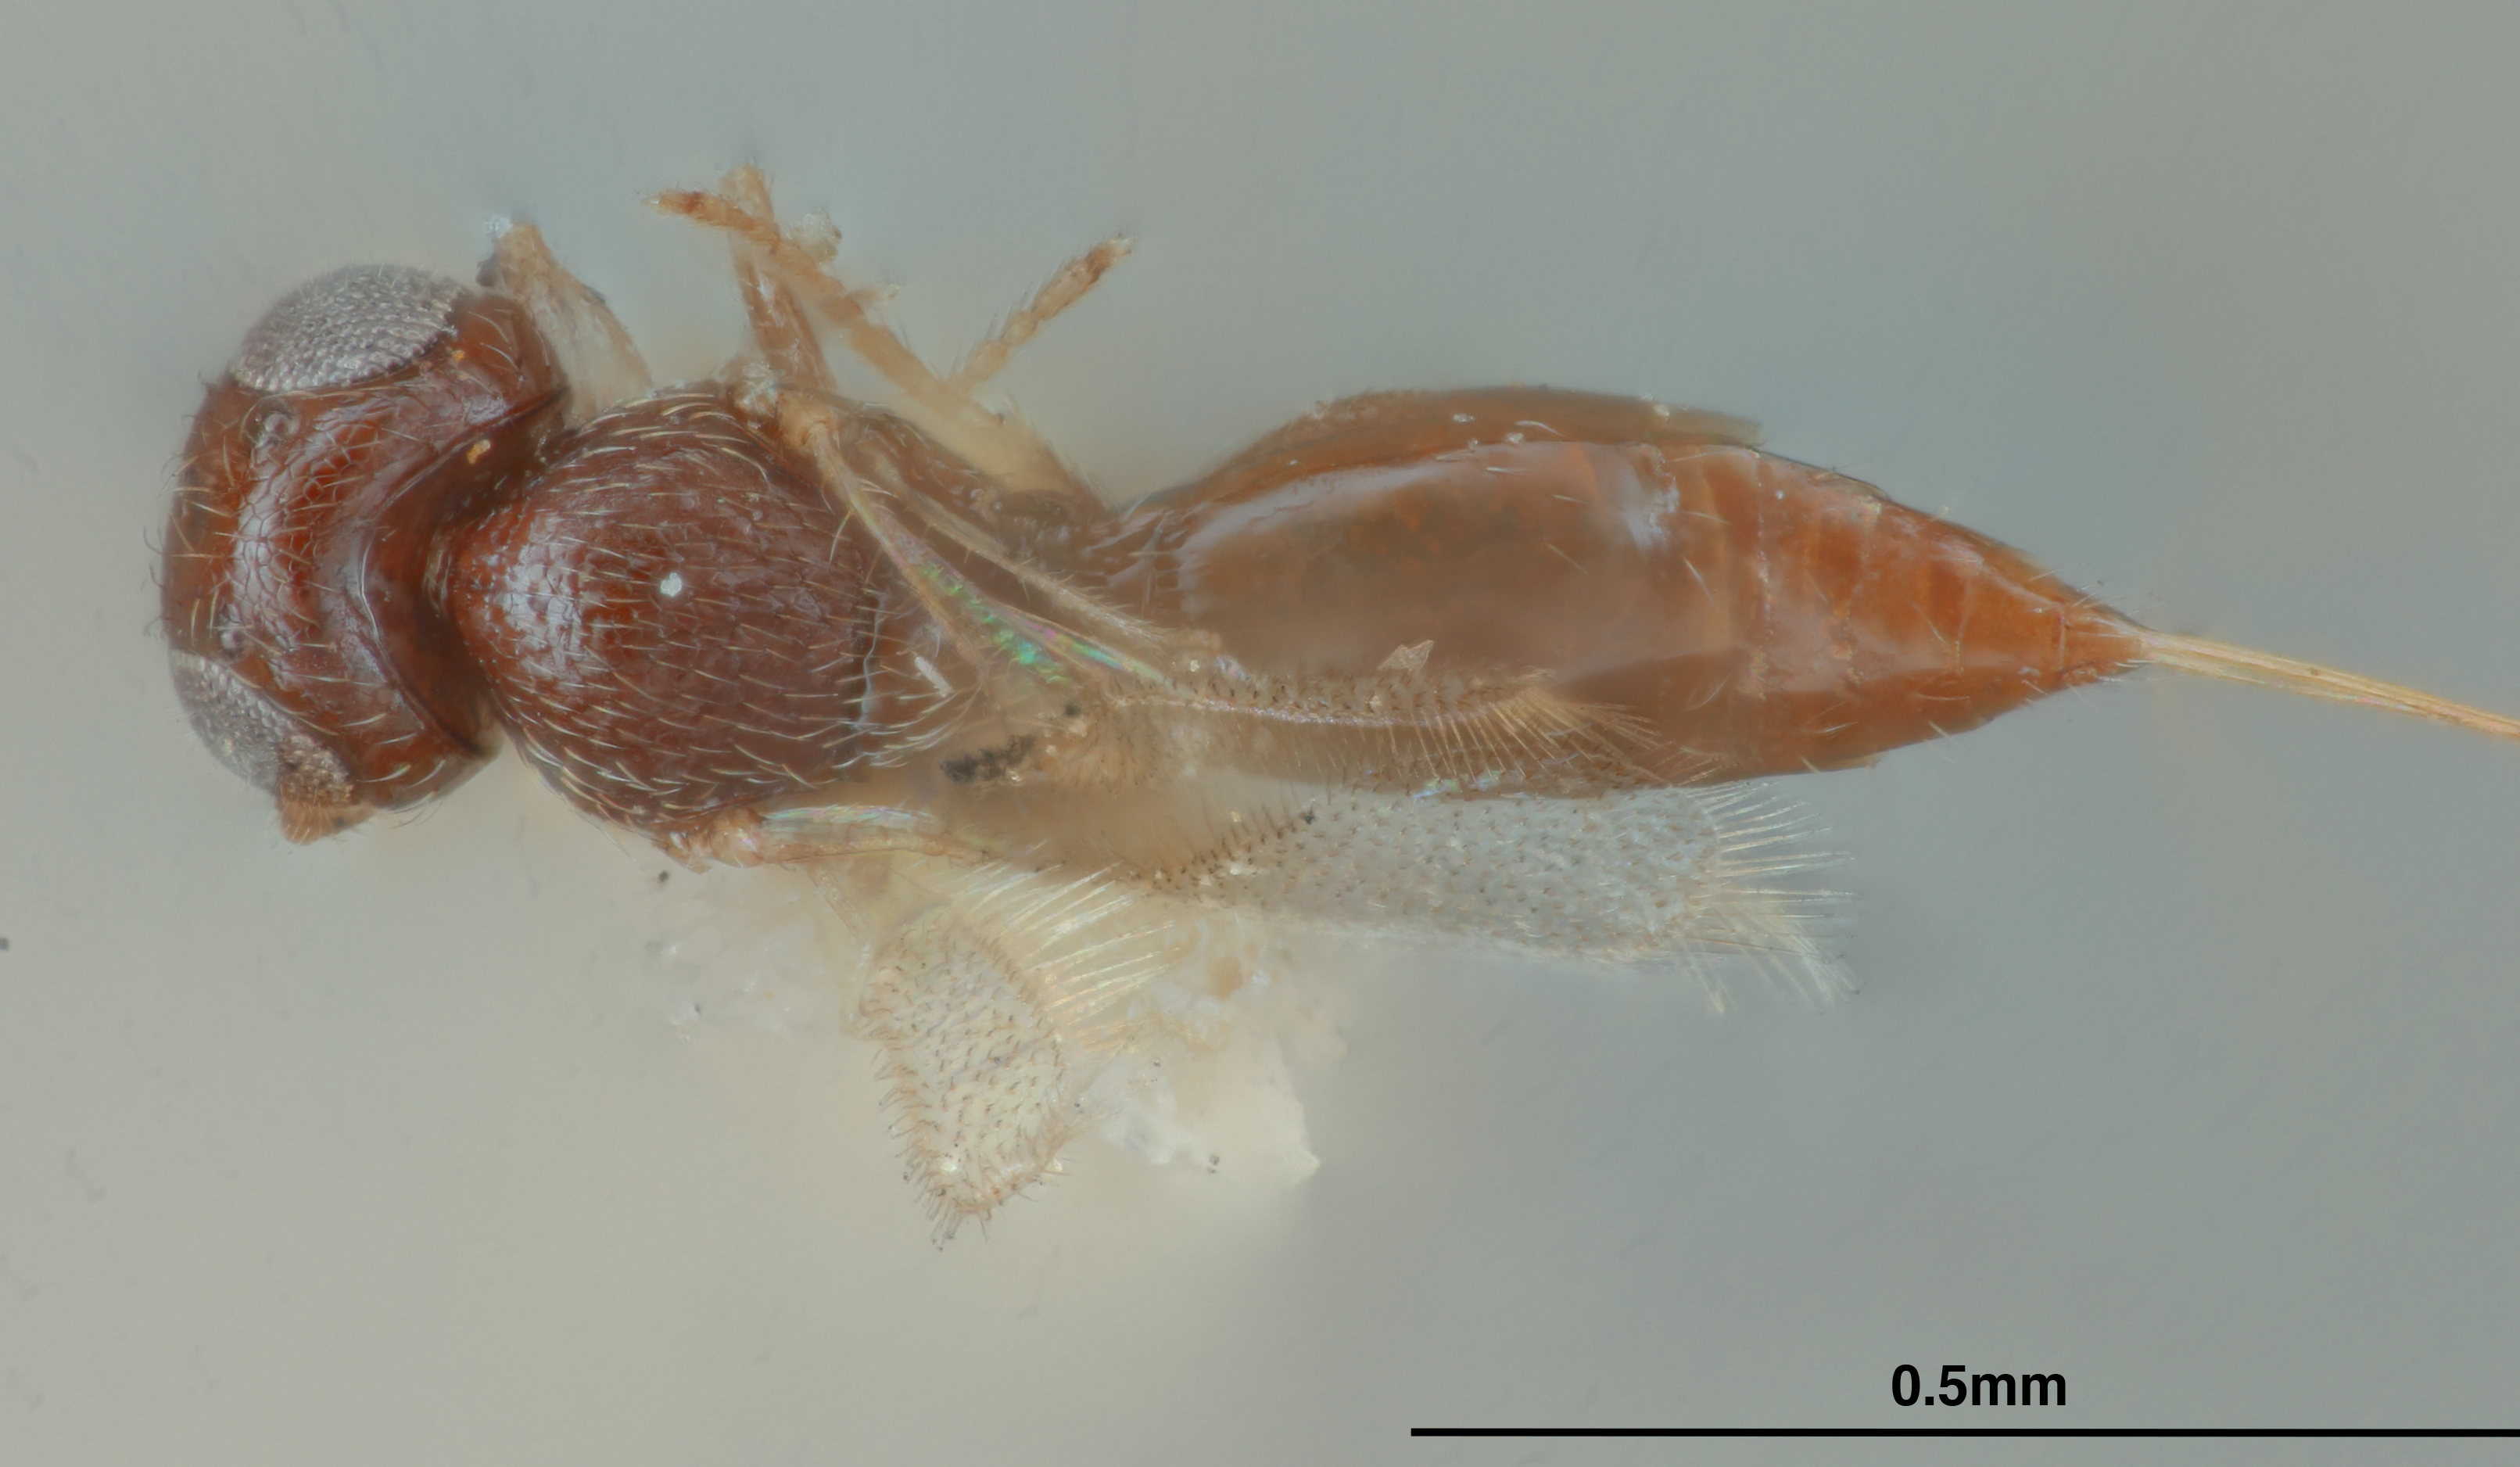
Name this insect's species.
Telenomus tabanocida
